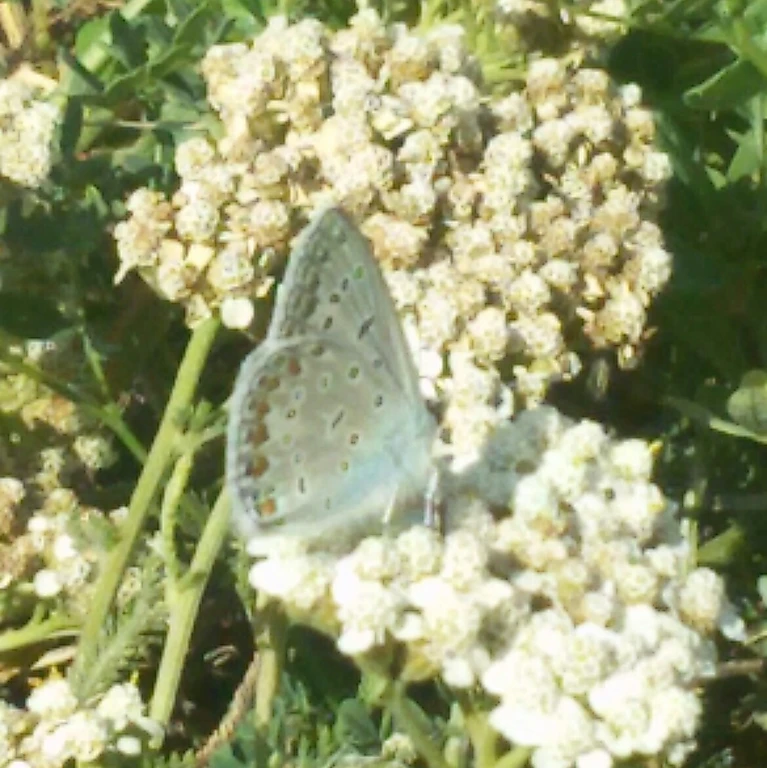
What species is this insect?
Polyommatus icarus
